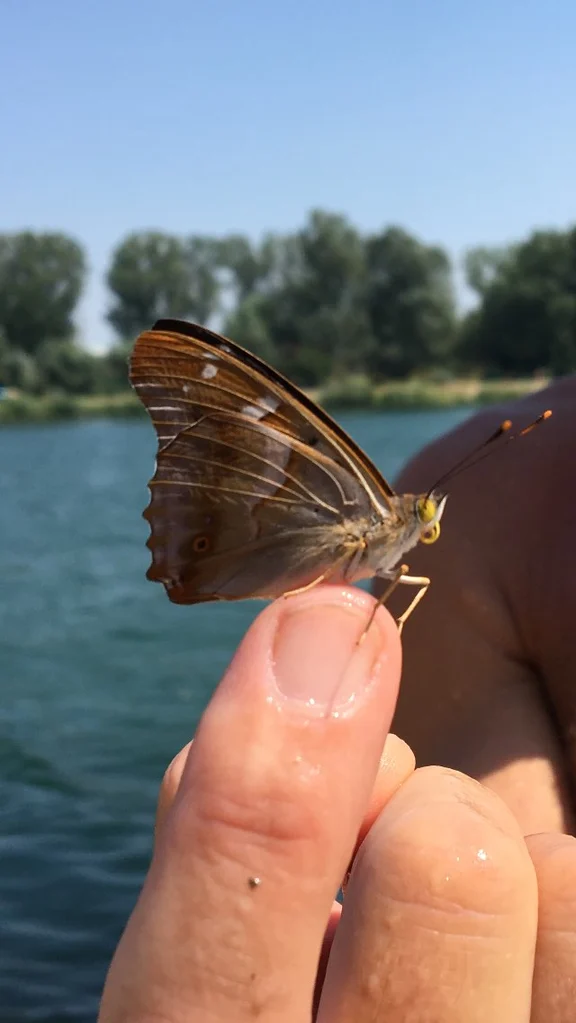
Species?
Apatura ilia
